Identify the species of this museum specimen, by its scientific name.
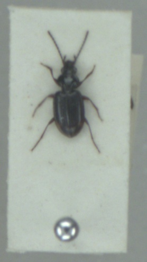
Bembidion lunulatum
